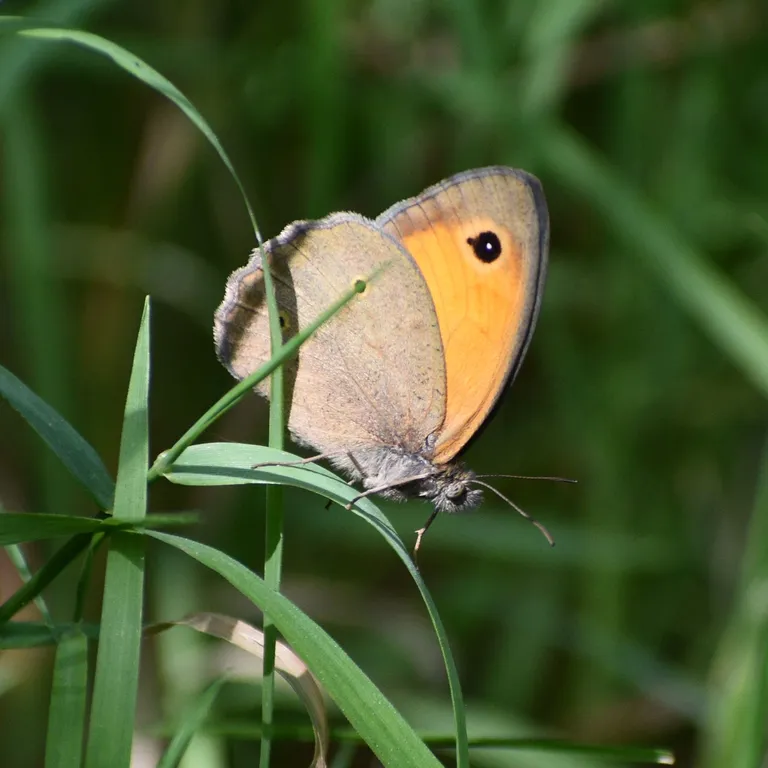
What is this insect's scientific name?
Maniola jurtina
